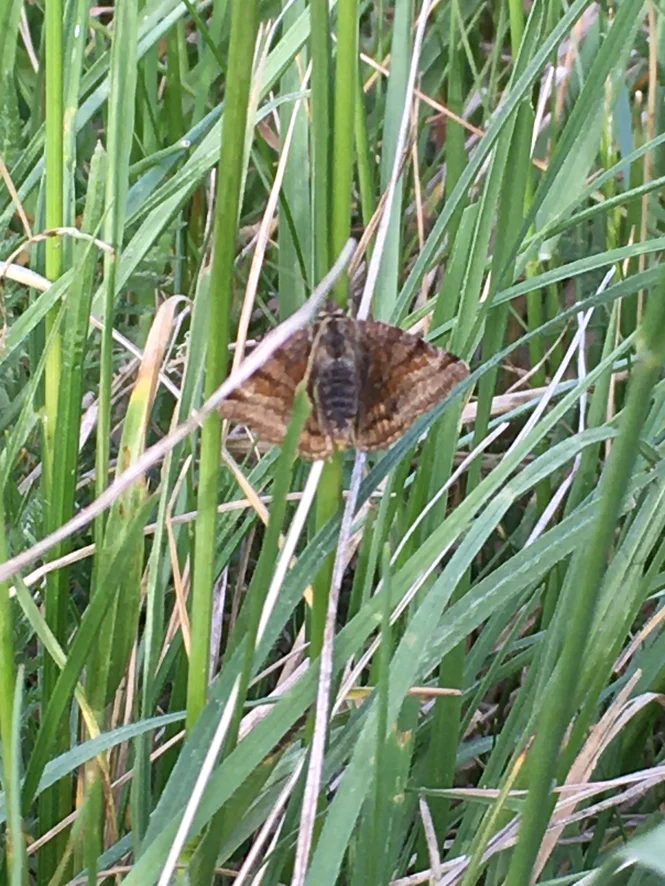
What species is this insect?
Euclidia glyphica
